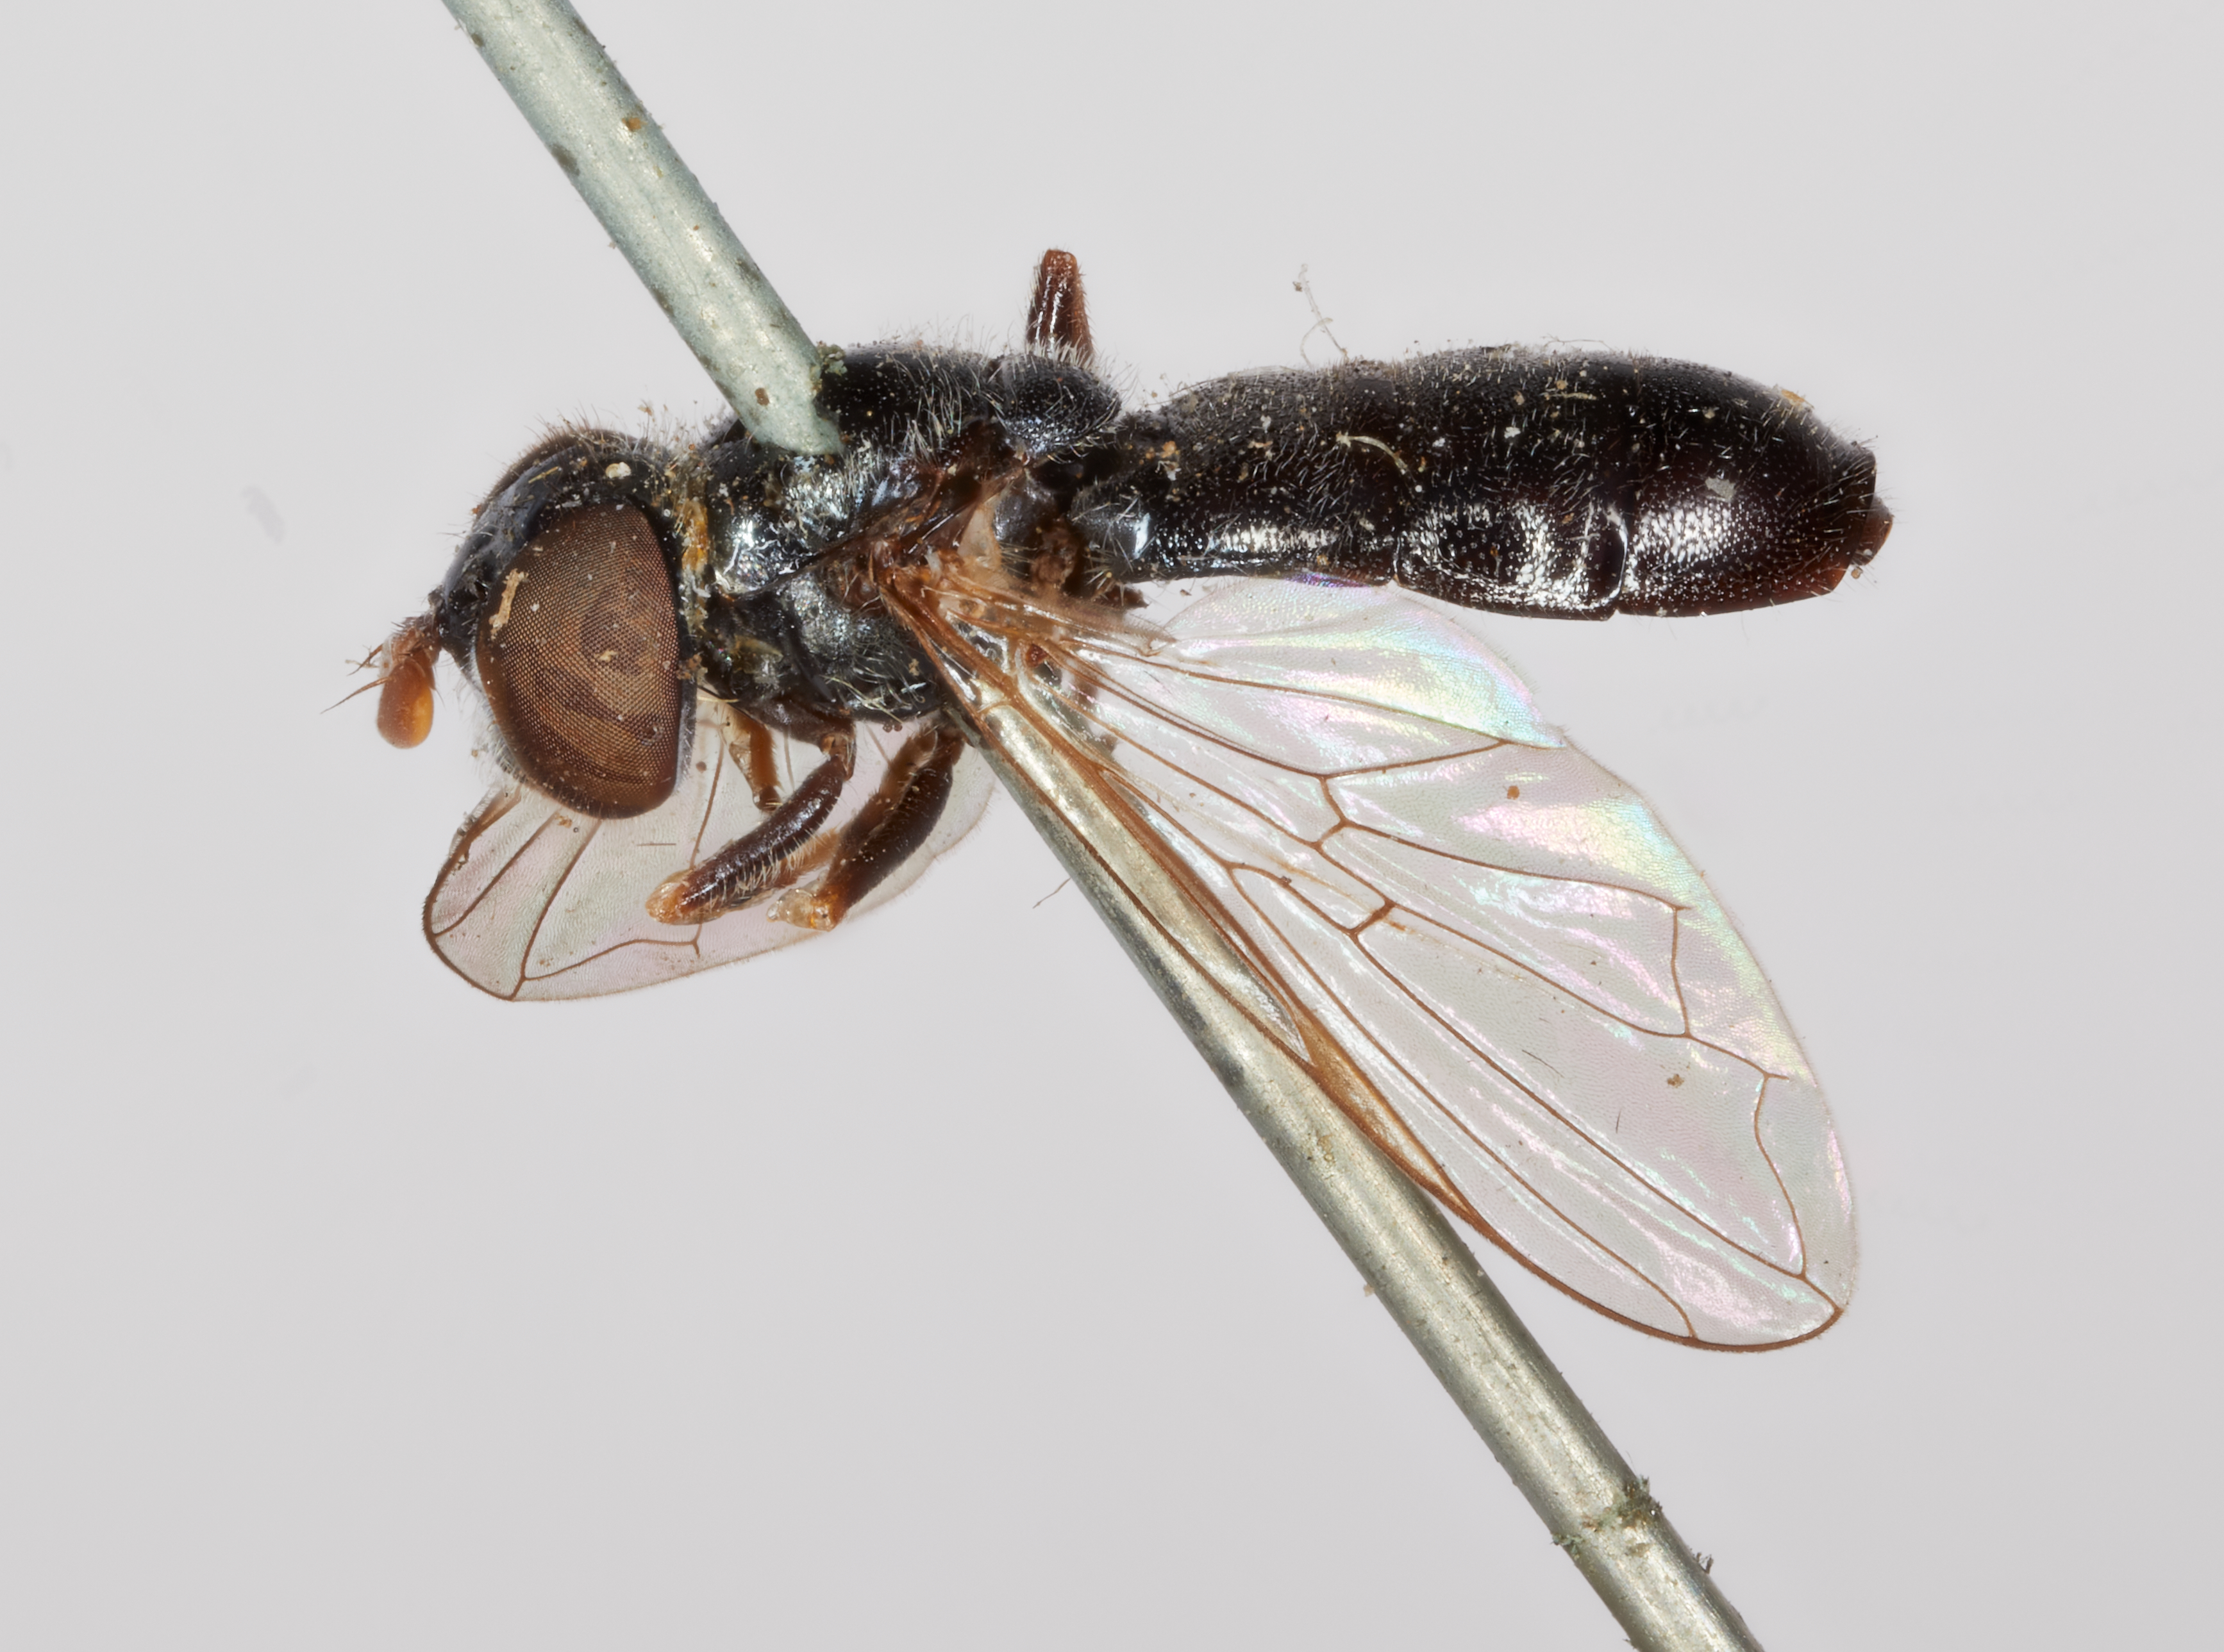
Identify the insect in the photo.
Pipiza pistacoides
